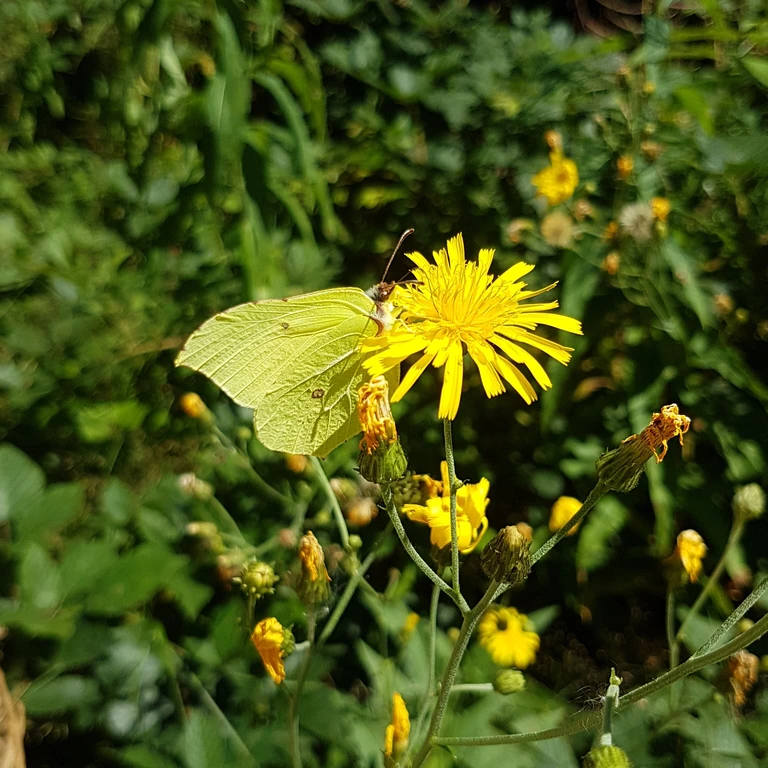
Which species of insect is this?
Gonepteryx rhamni
